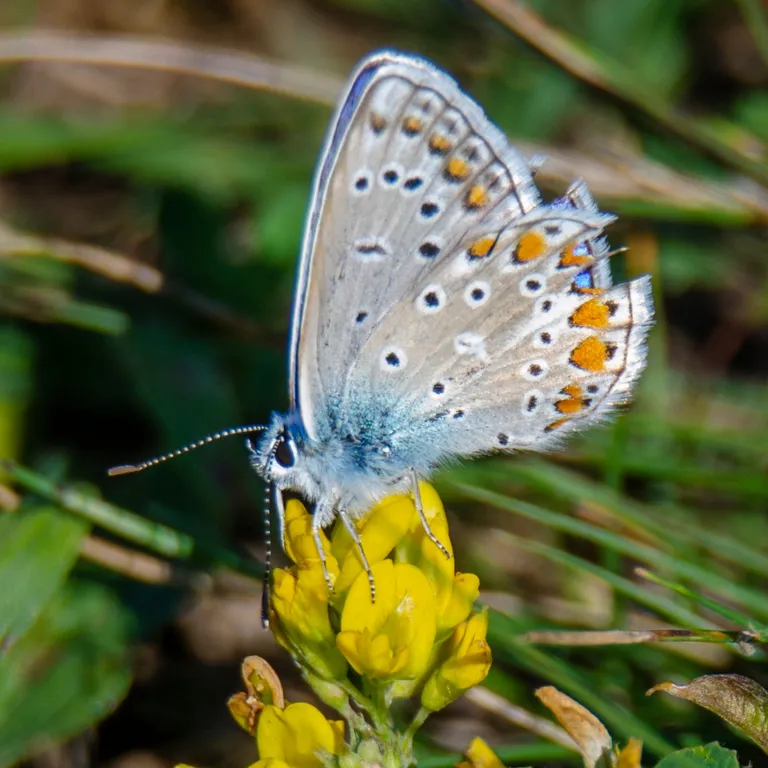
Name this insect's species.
Polyommatus icarus
